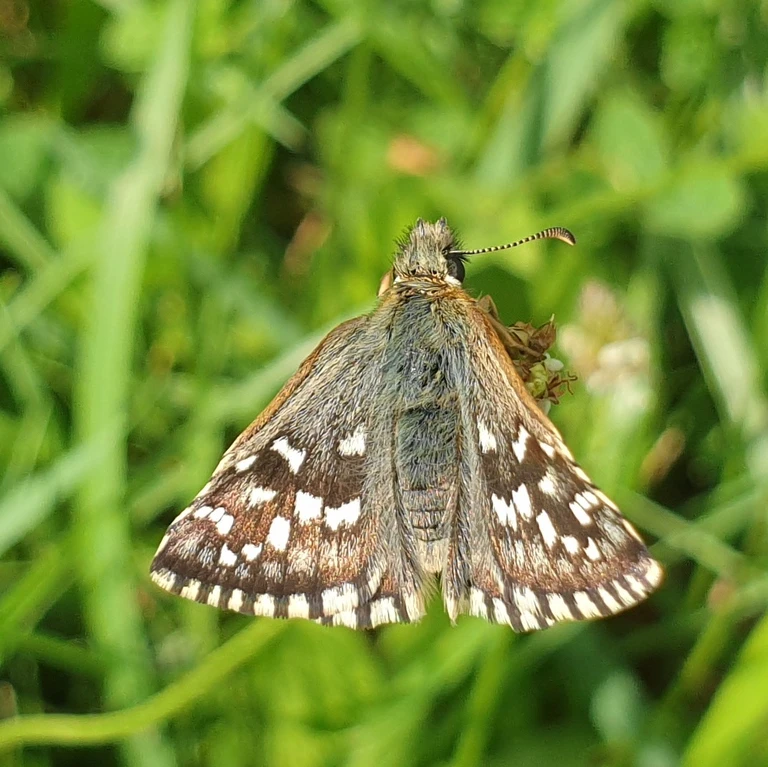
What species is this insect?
Pyrgus malvae
